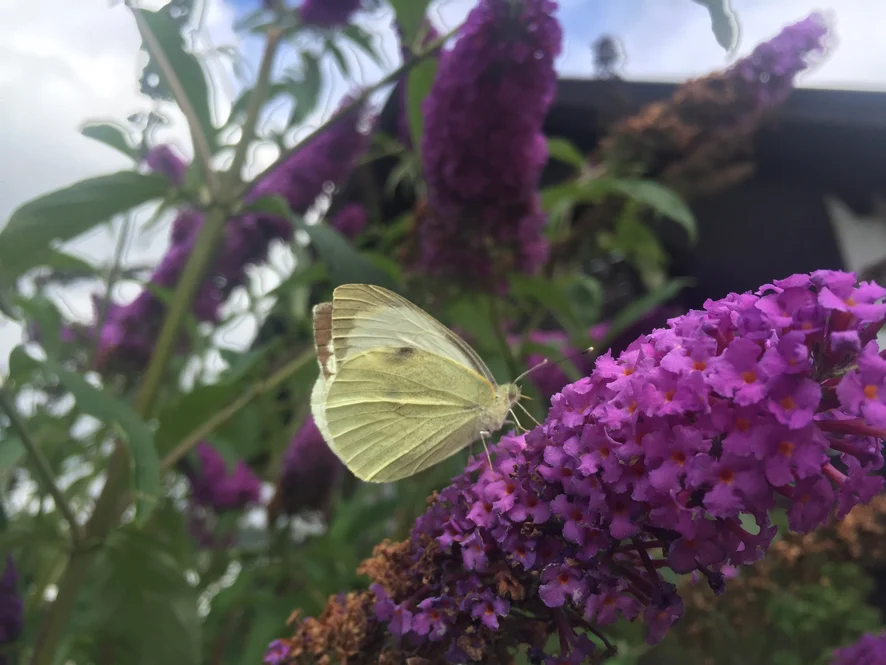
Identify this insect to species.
Pieris brassicae
